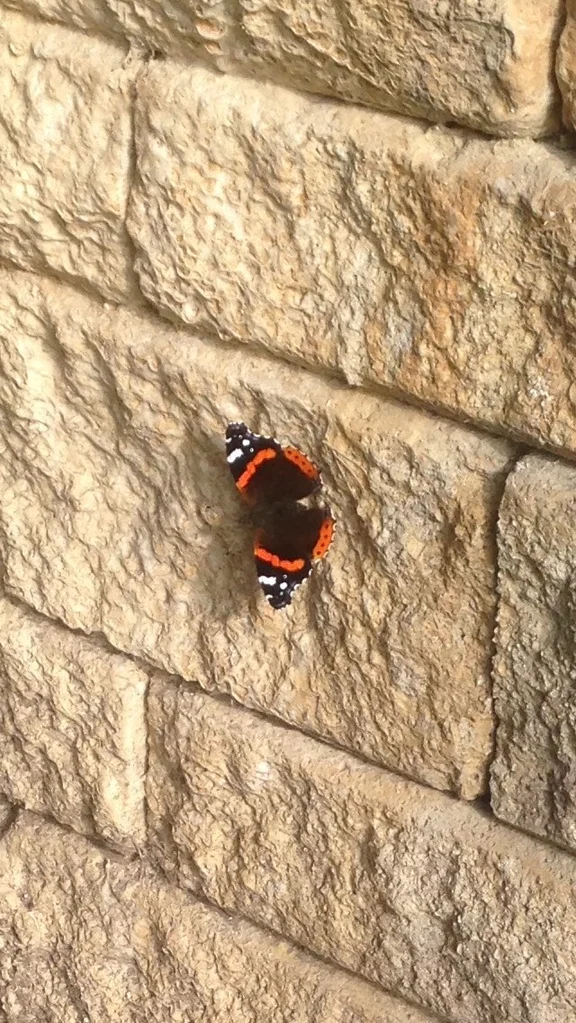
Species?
Vanessa atalanta
